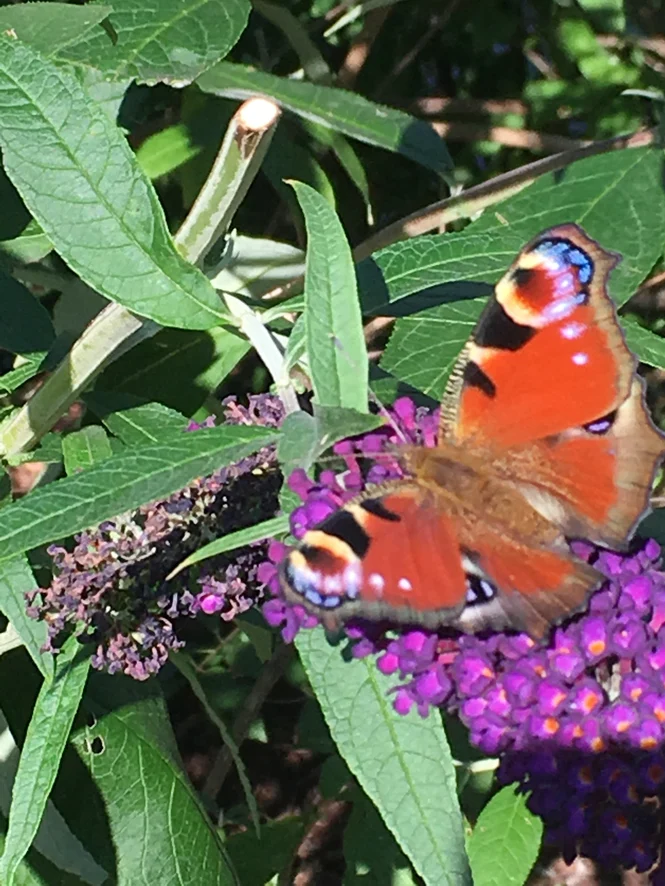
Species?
Aglais io
